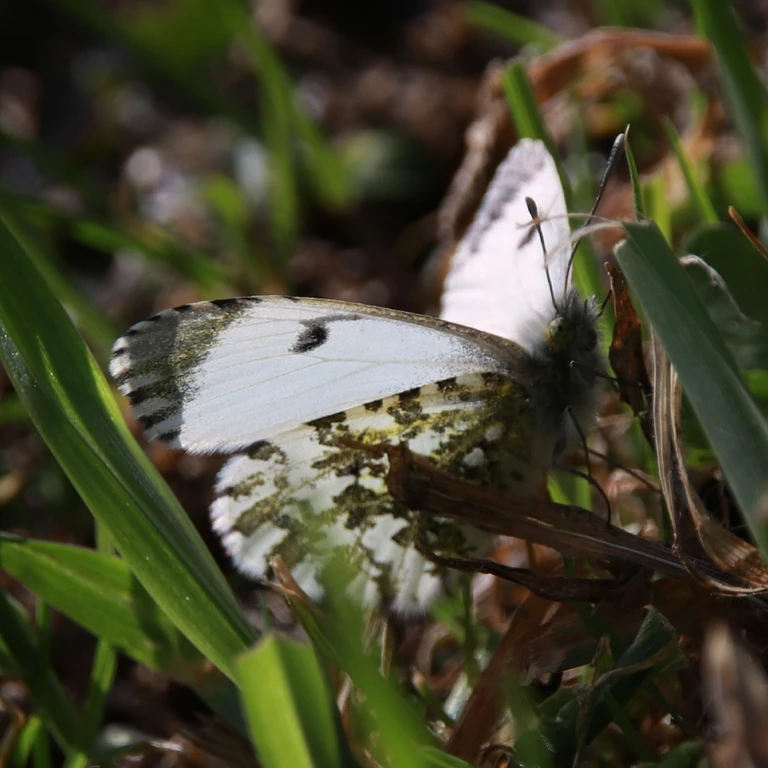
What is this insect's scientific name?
Anthocharis cardamines
